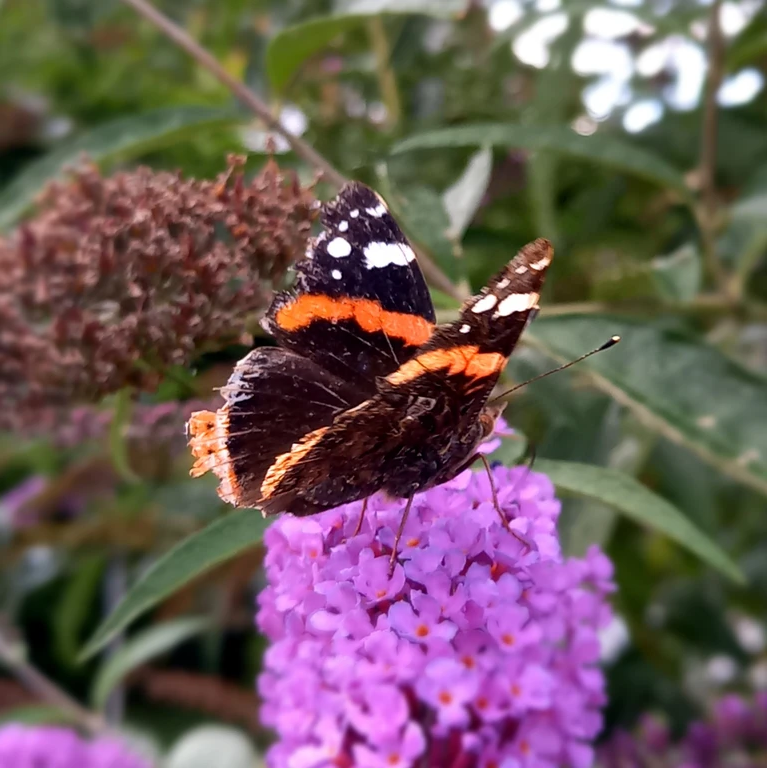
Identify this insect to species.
Vanessa atalanta
